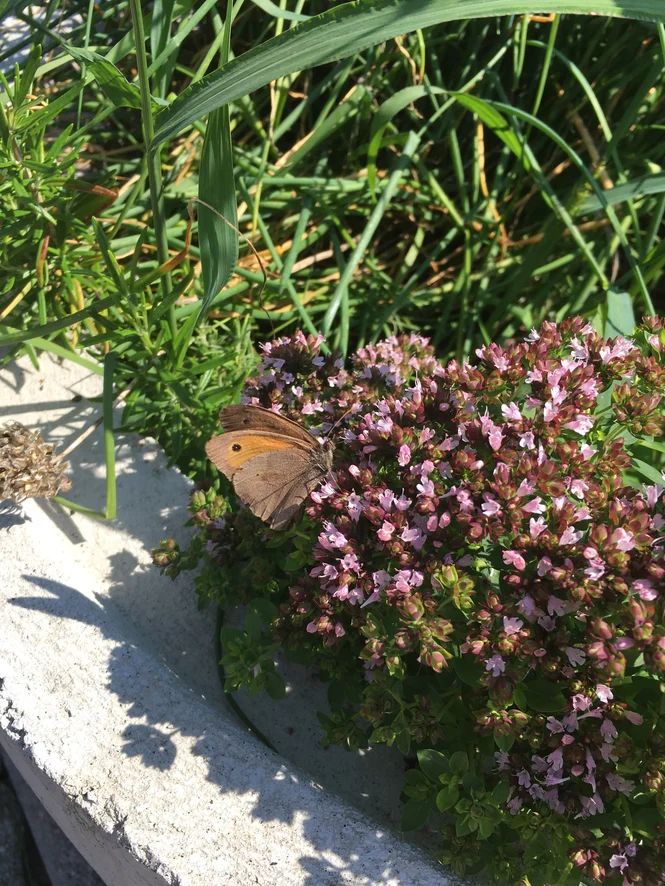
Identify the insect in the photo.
Maniola jurtina
